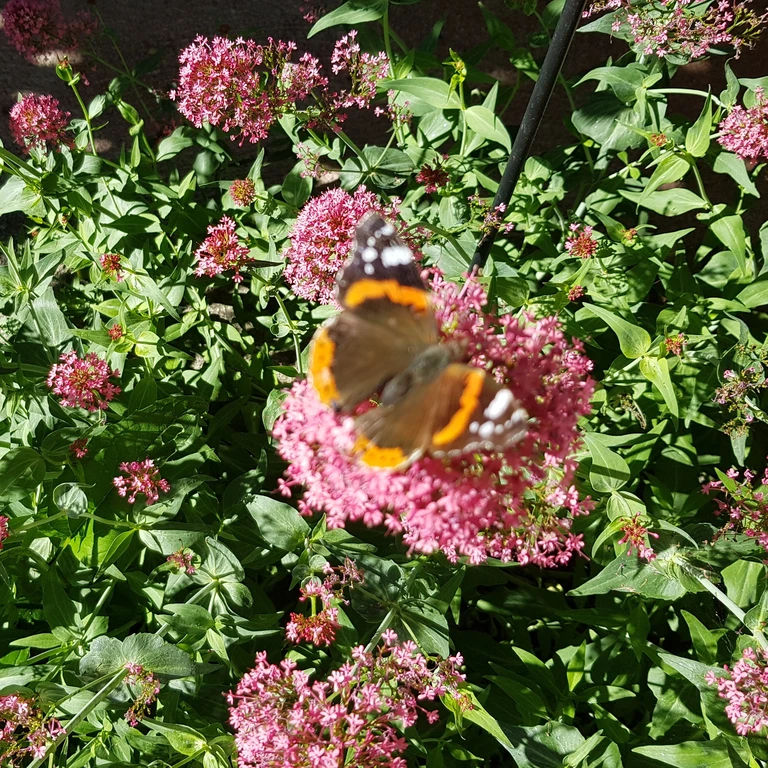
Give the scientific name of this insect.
Vanessa atalanta
